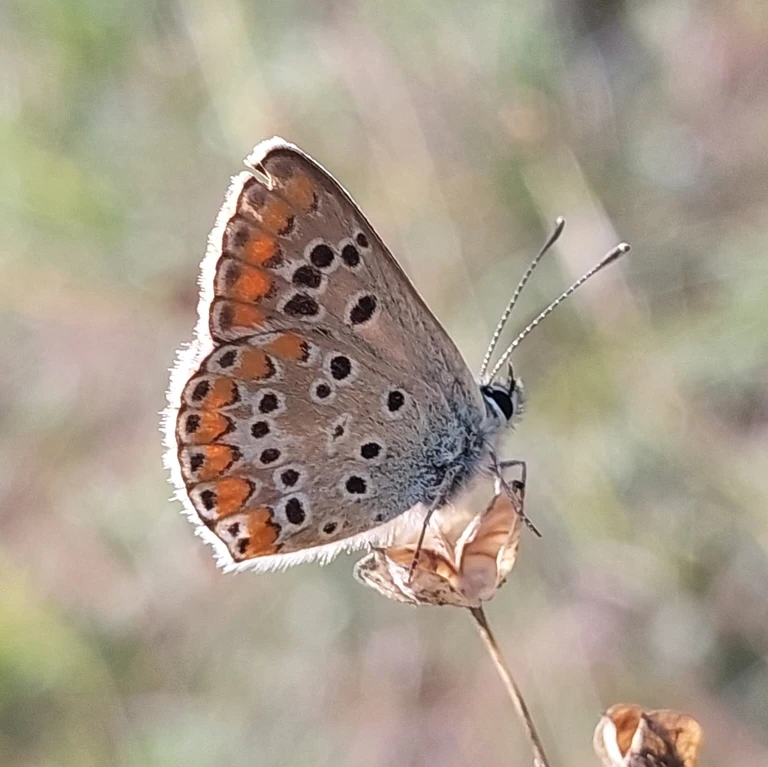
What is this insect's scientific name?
Aricia agestis/artaxerxes
